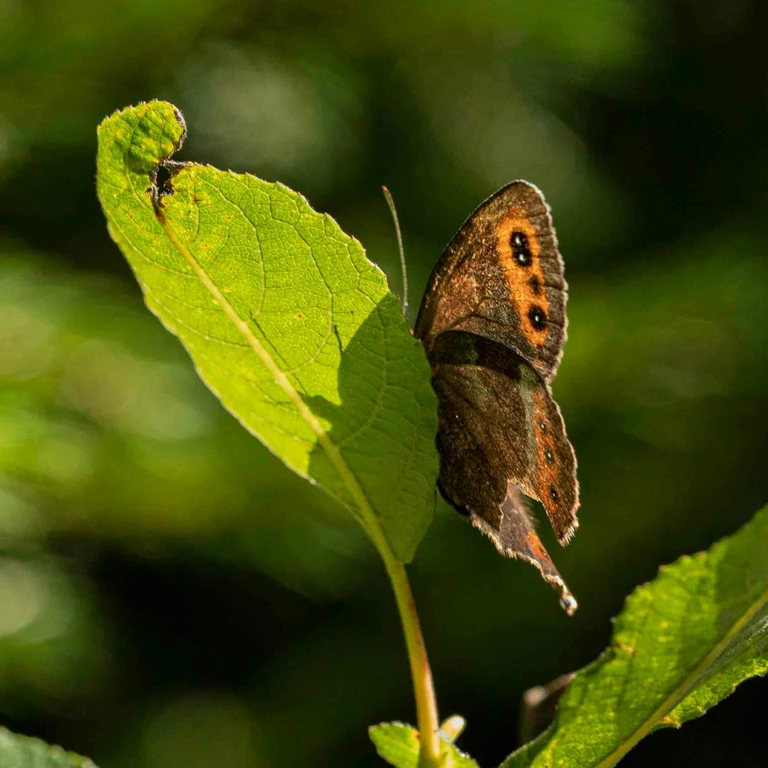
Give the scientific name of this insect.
Erebia aethiops
